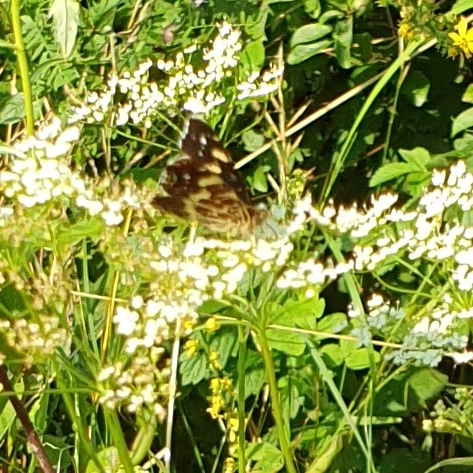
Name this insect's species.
Araschnia levana
